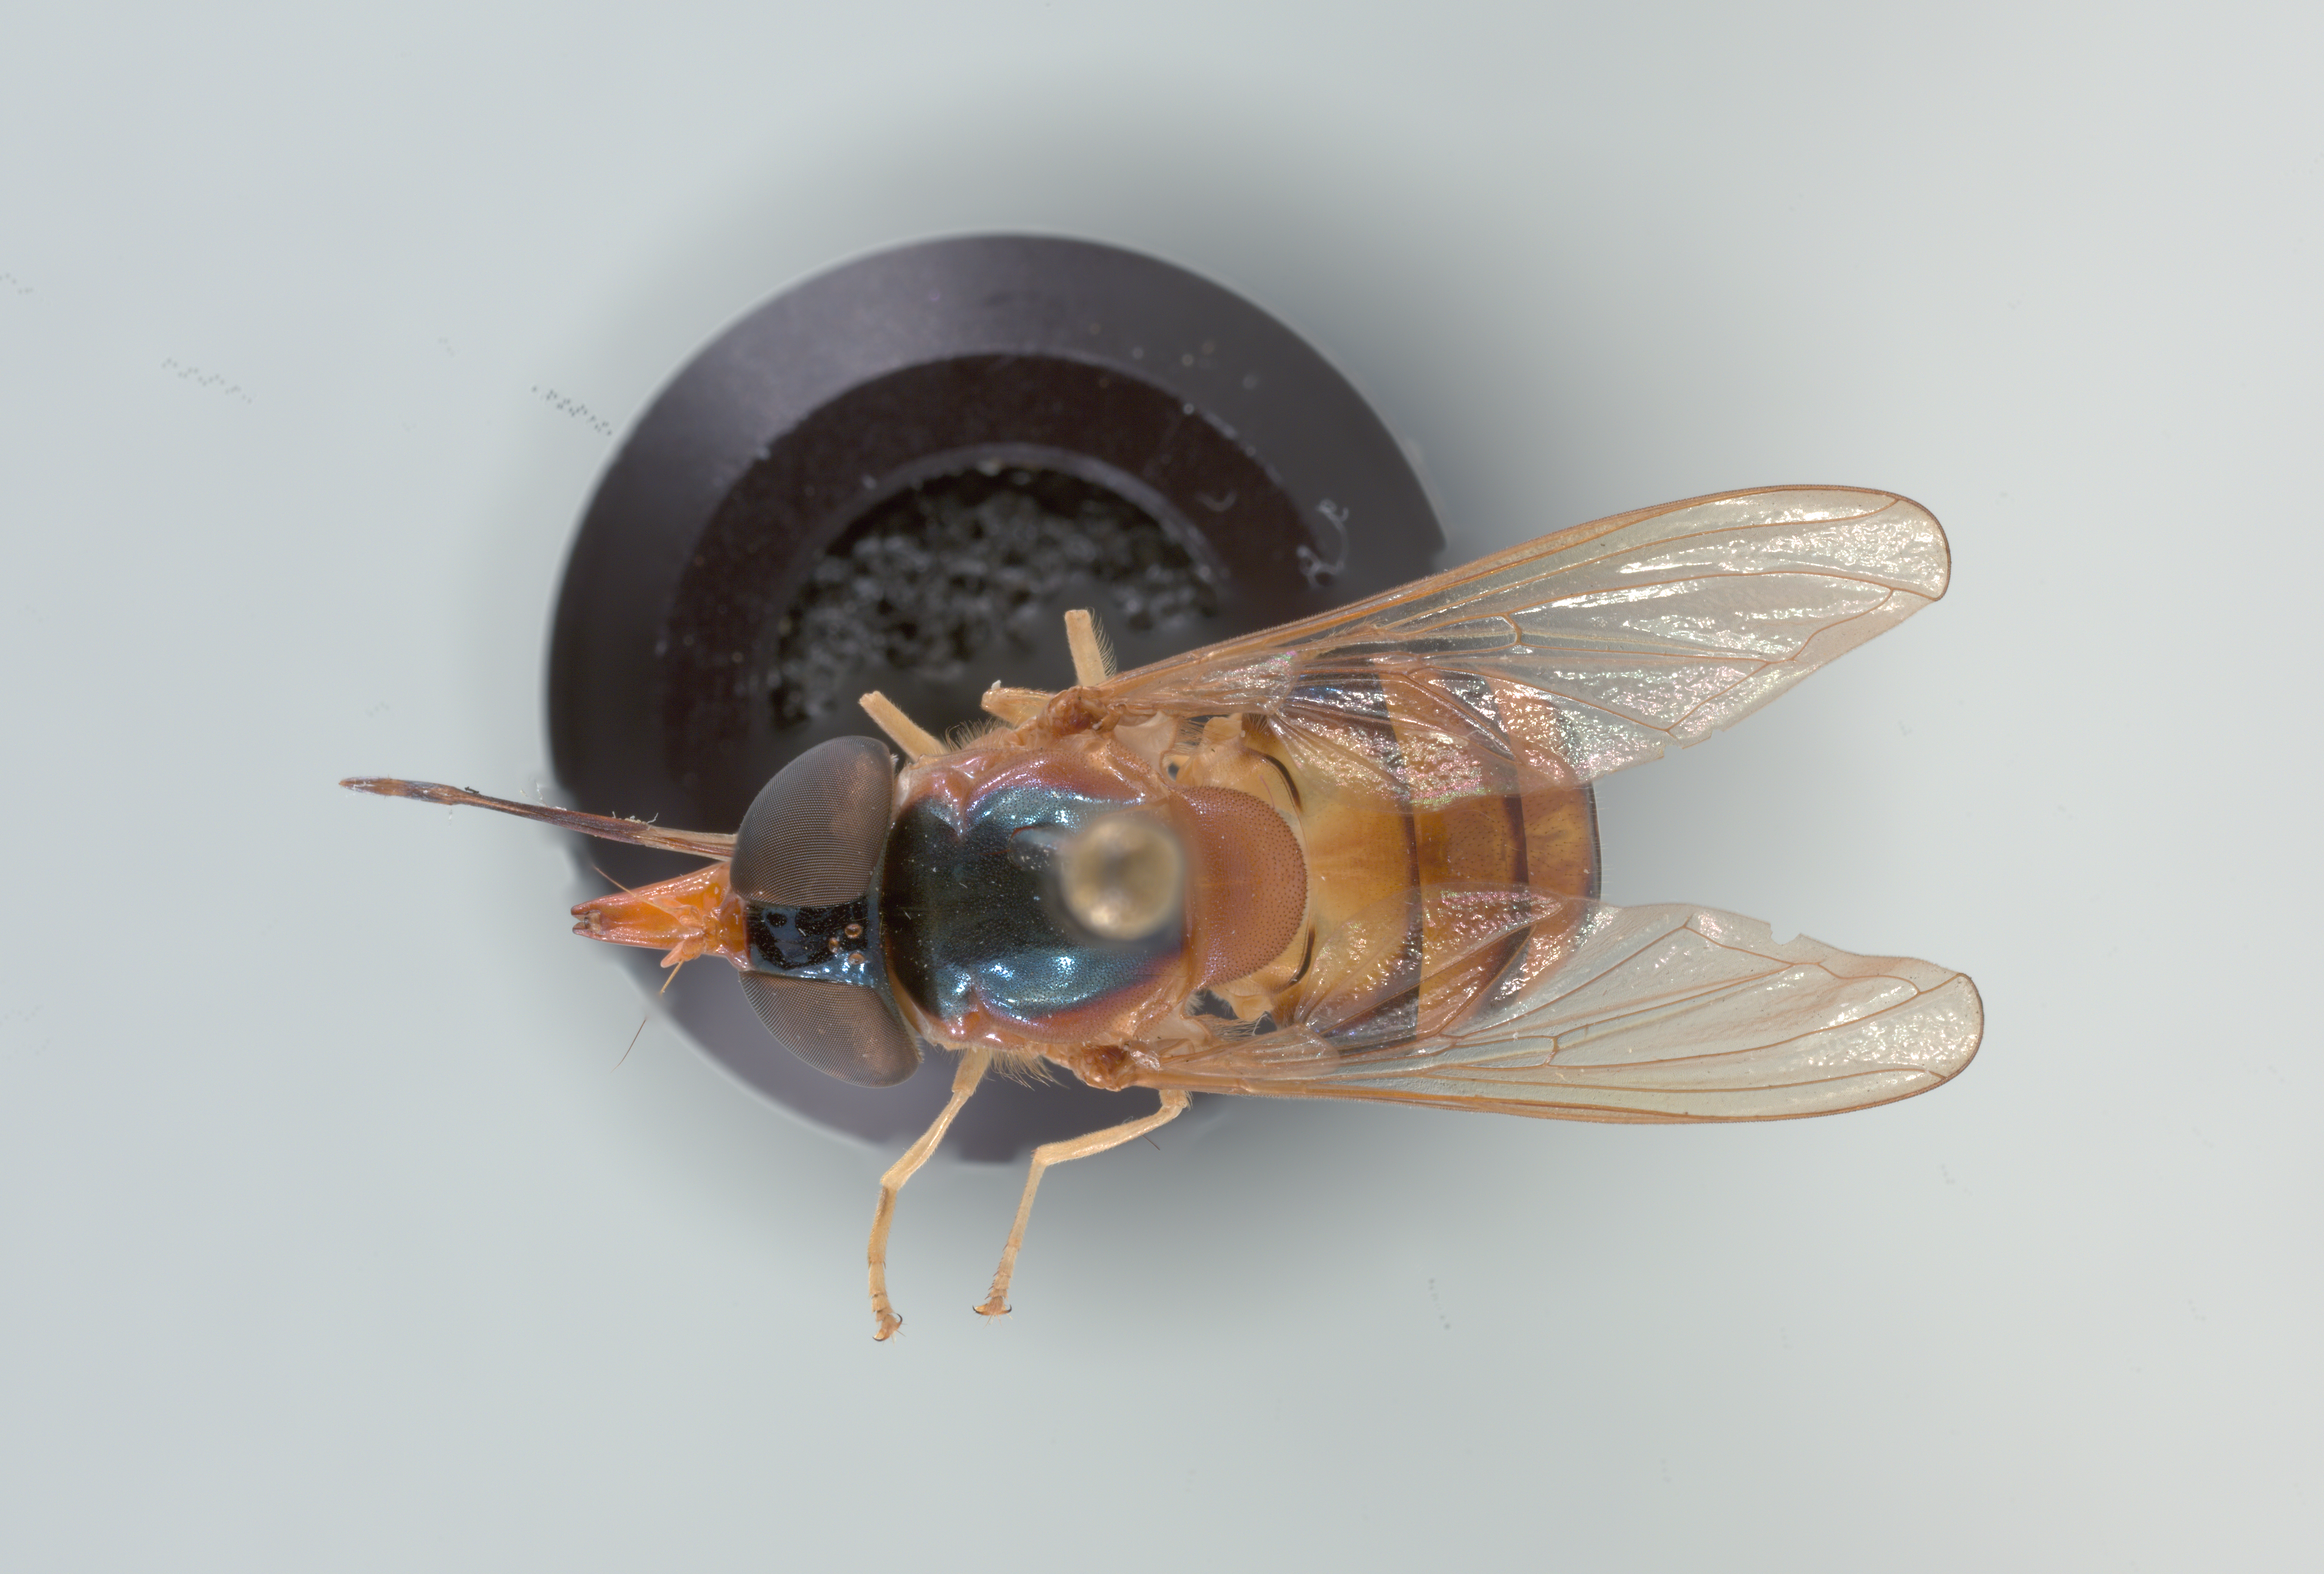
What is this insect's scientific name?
Rhingia pellucens
